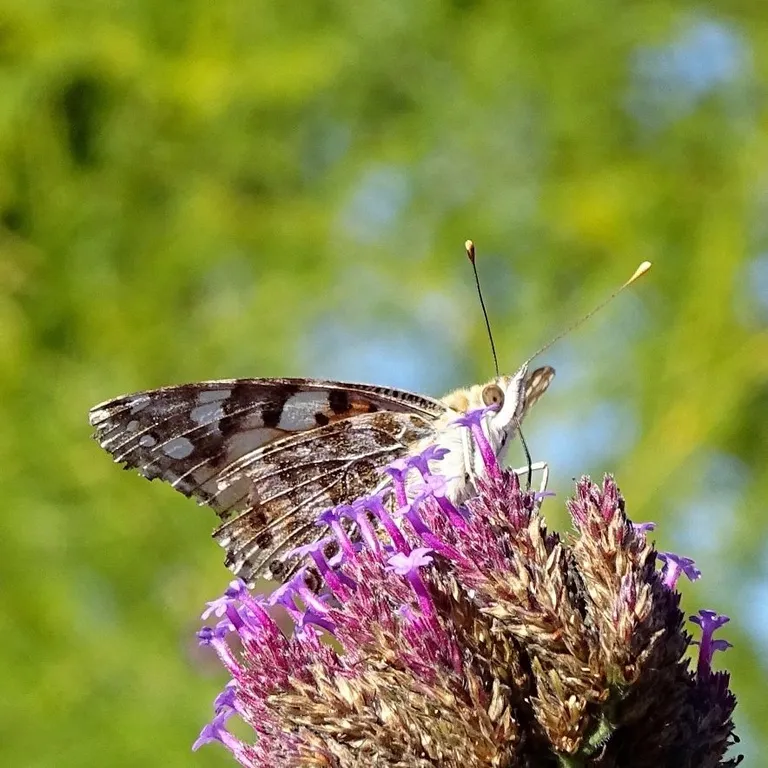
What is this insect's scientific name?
Vanessa cardui
